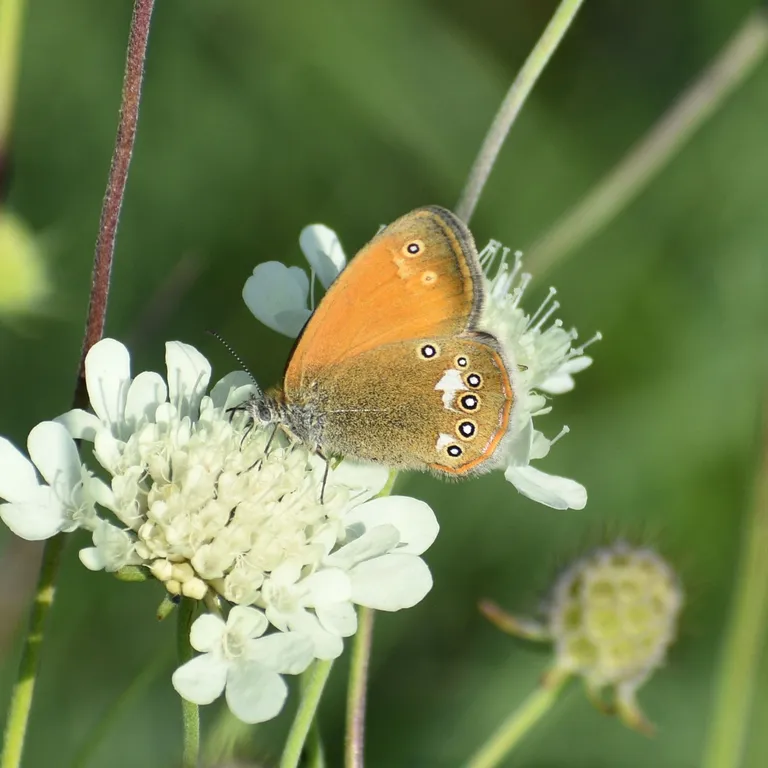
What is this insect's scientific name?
Coenonympha glycerion (also Coenonympha iphis)
